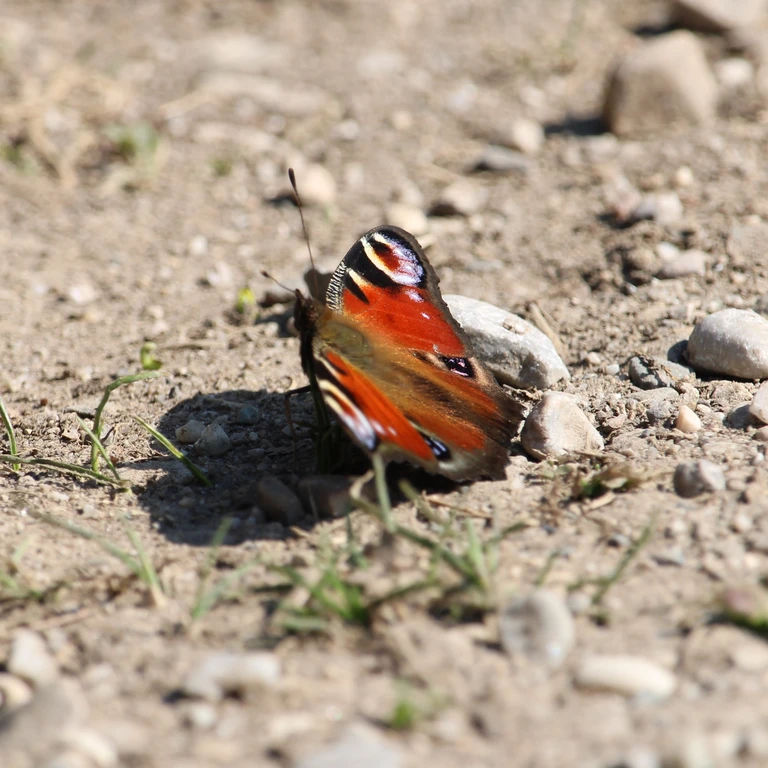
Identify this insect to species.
Aglais io
